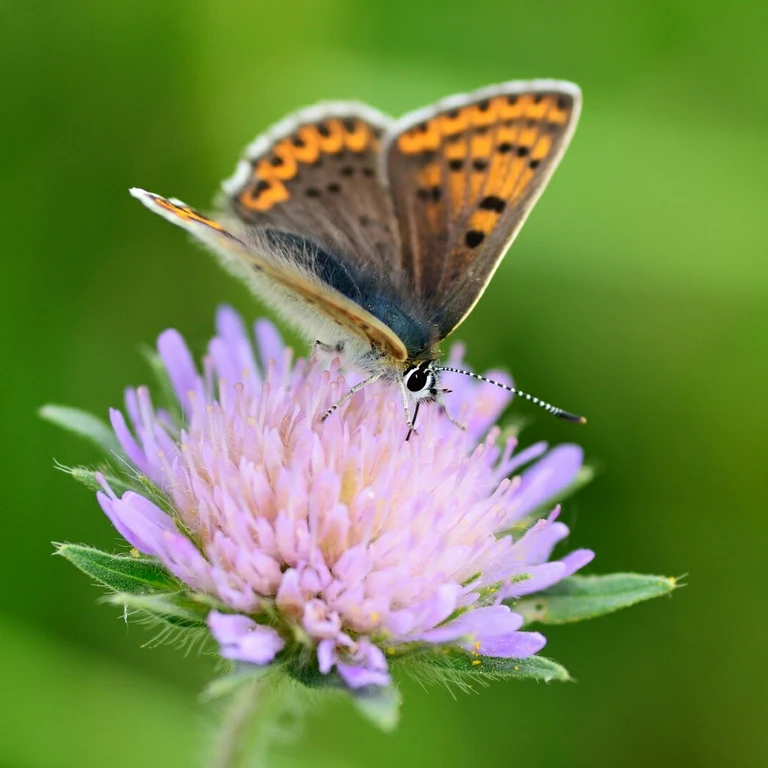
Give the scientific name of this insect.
Lycaena tityrus (also Loweia tityrus)
